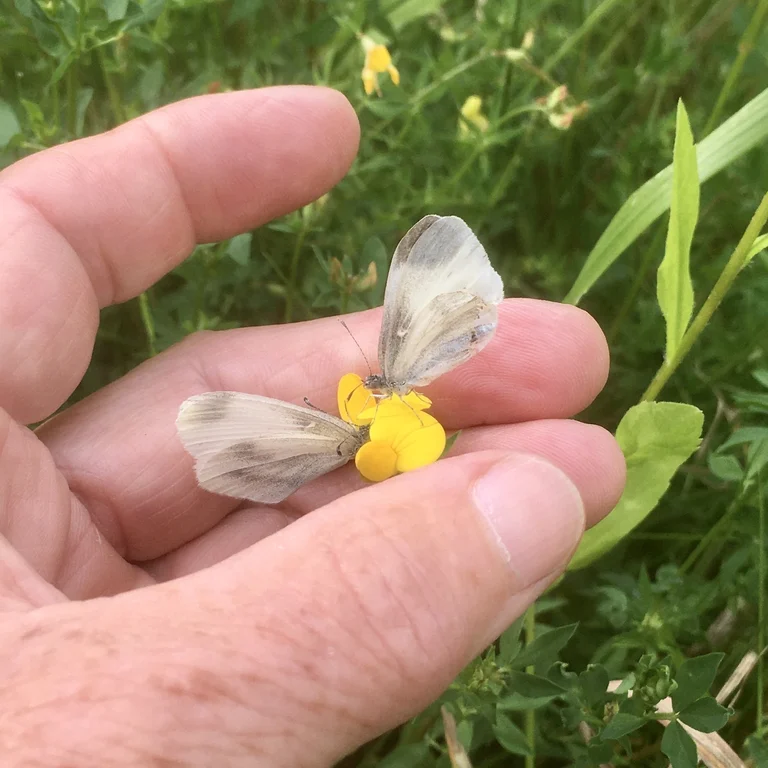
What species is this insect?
Leptidea sinapis/juvernica
